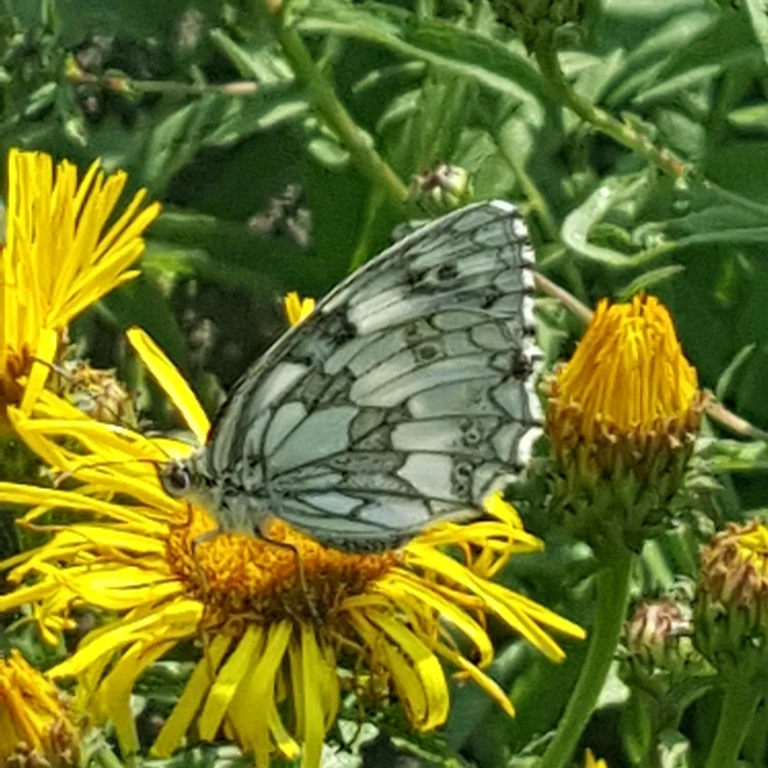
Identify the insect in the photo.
Melanargia galathea
